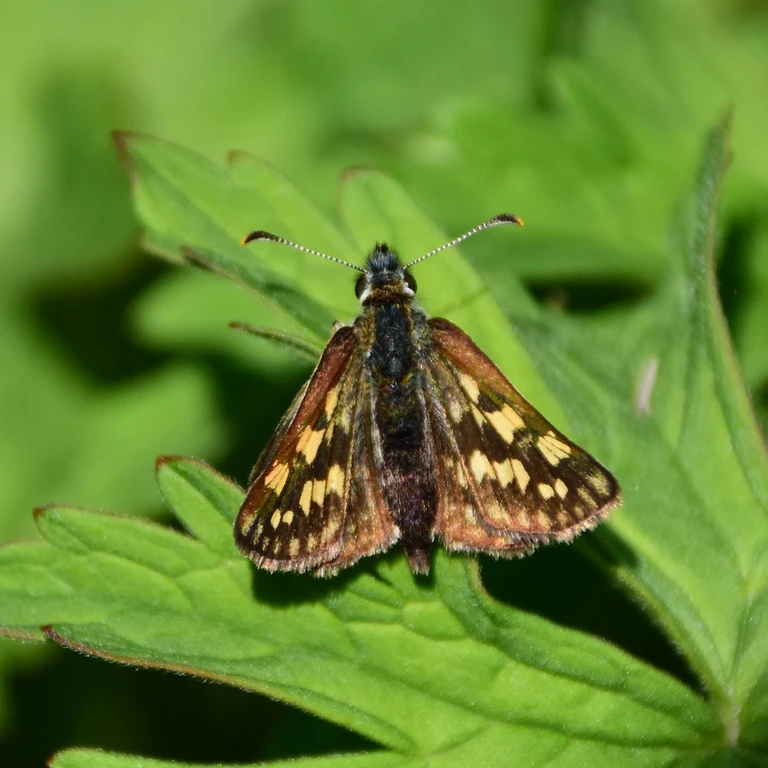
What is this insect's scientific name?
Carterocephalus palaemon
